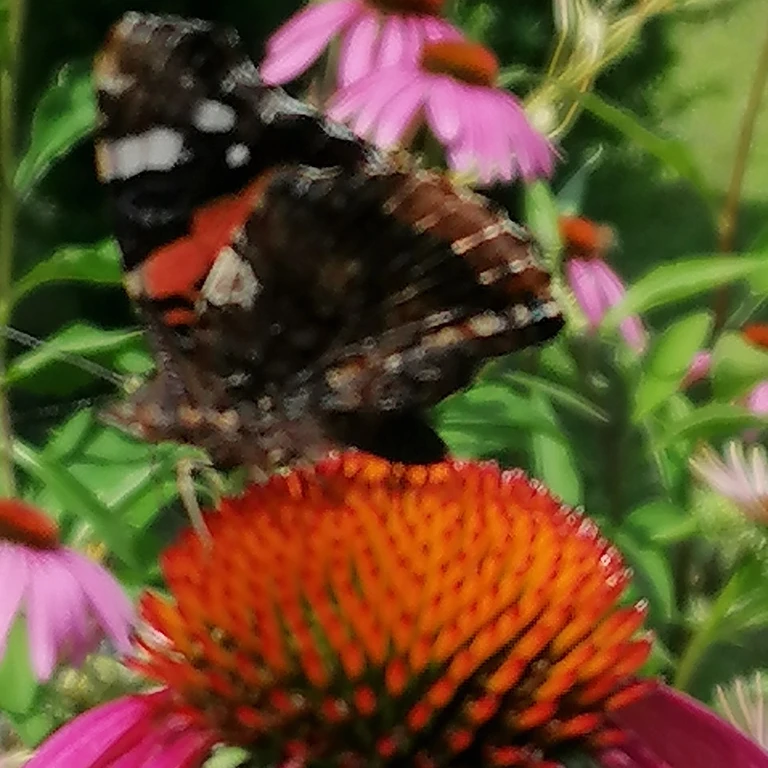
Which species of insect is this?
Vanessa atalanta
